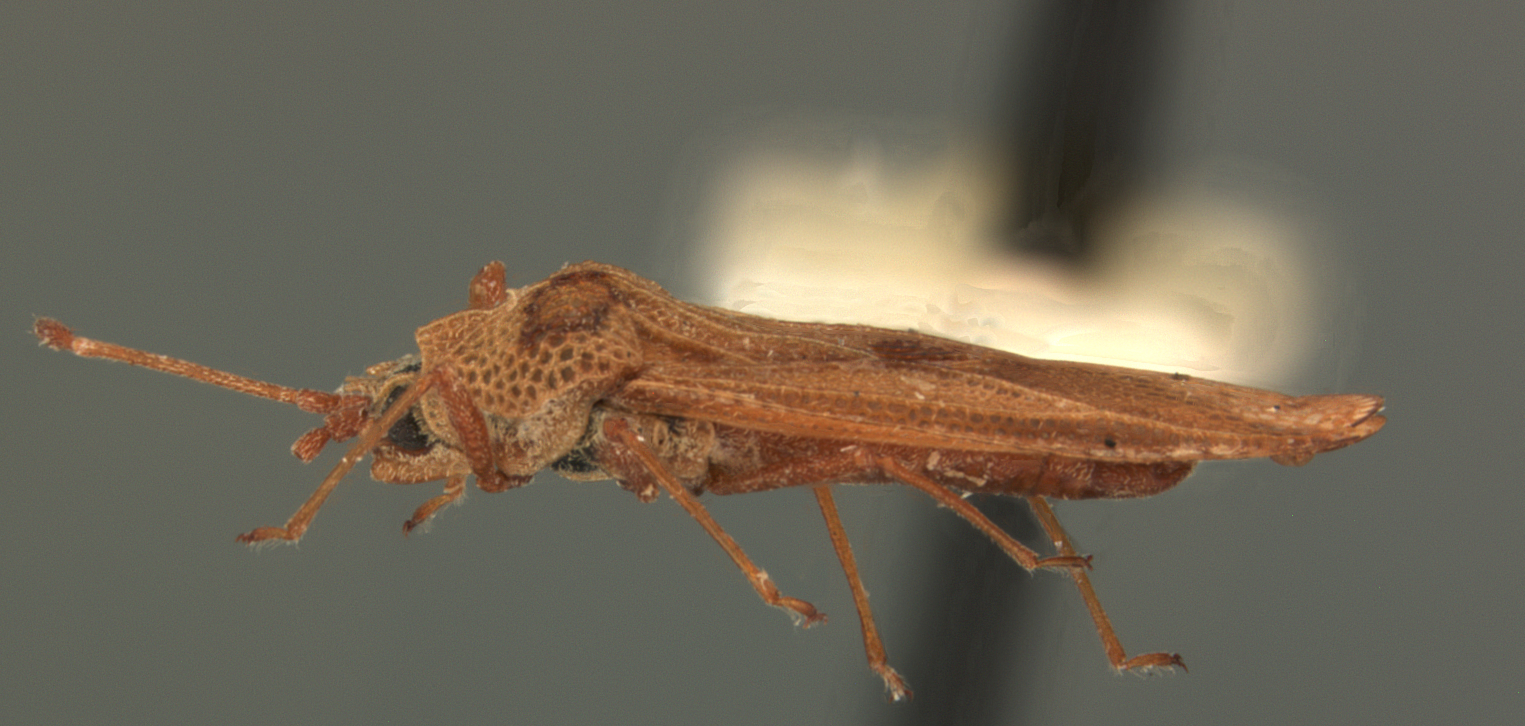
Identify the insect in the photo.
Physatocheila aglaia
